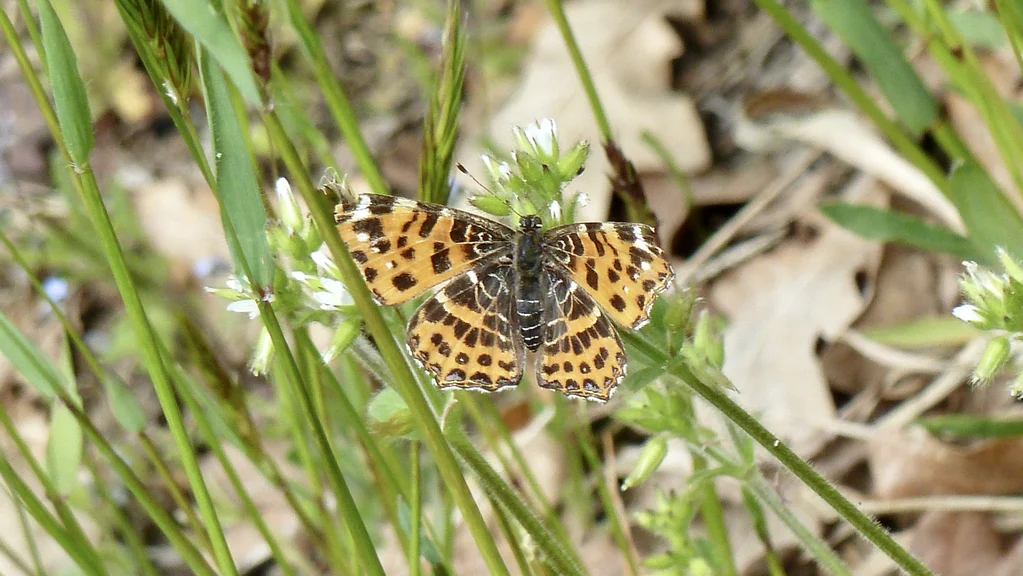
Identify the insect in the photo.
Araschnia levana
